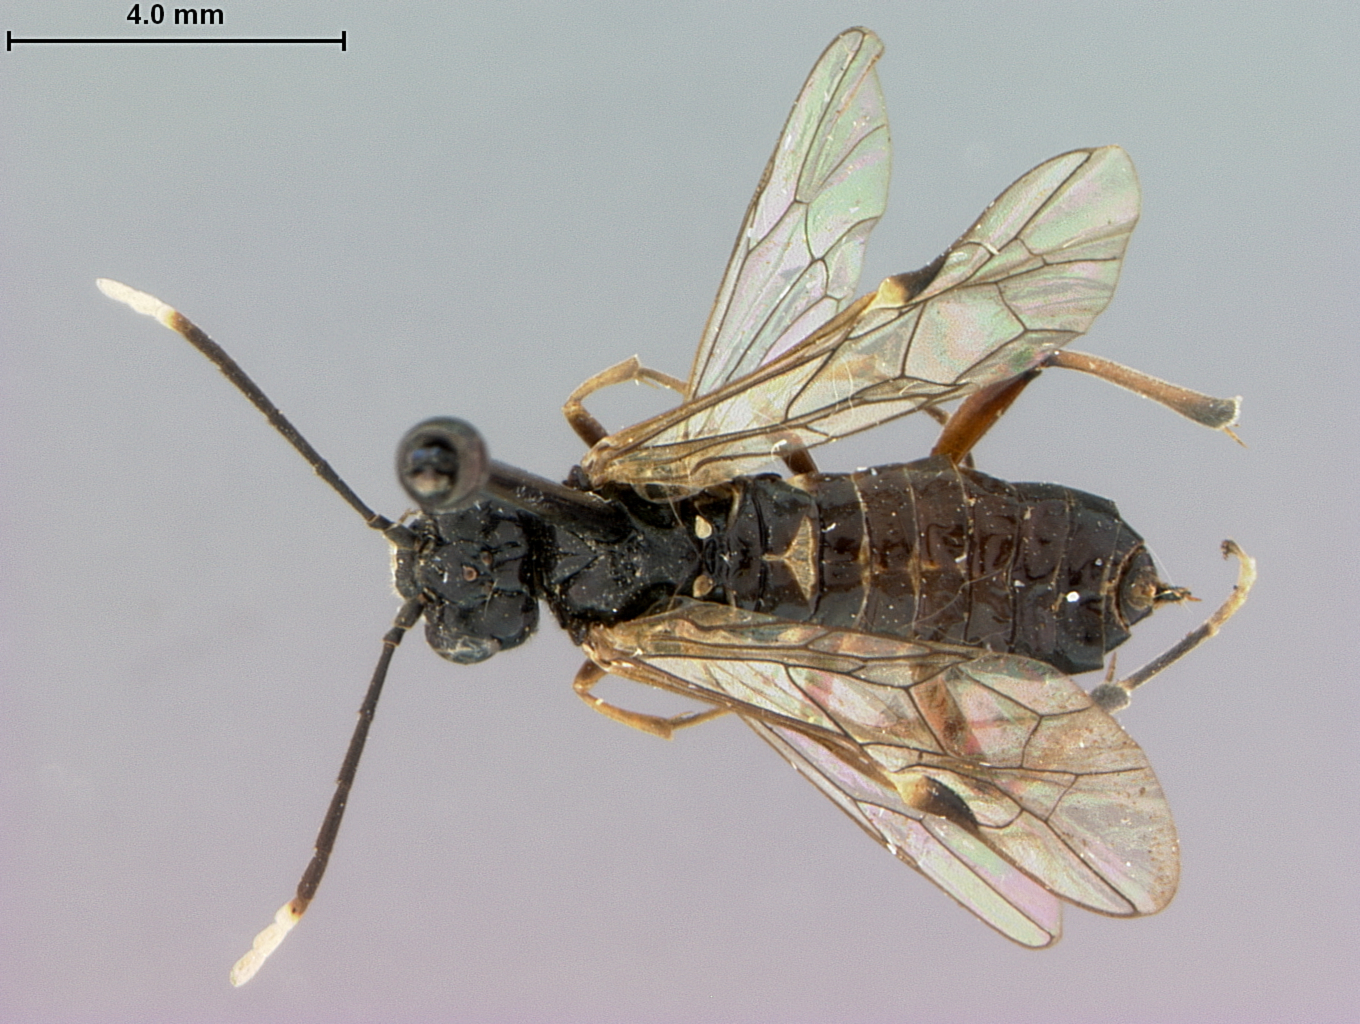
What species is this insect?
Taxonus attenatus
